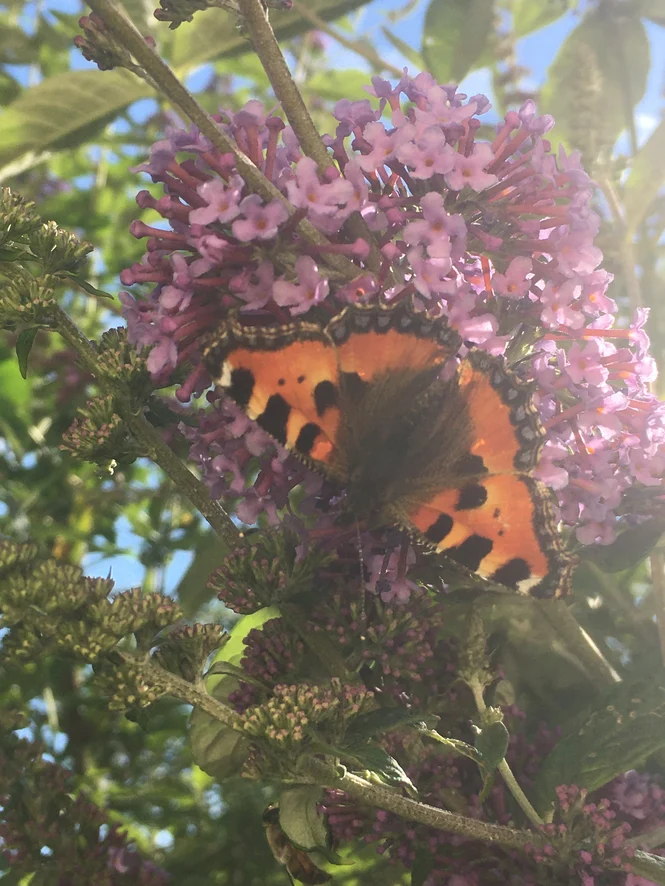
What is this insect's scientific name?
Aglais urticae
